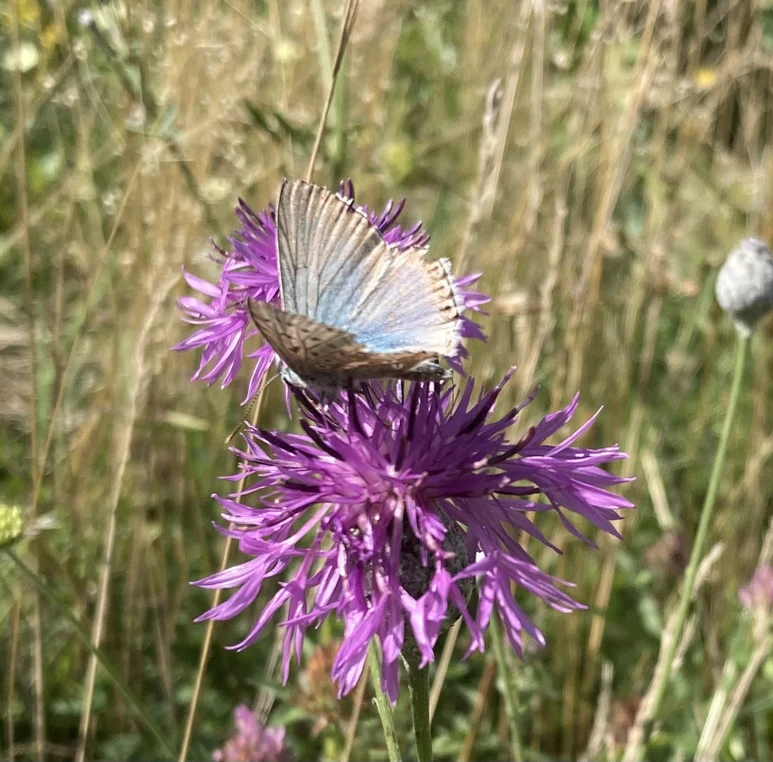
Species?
Lysandra coridon
